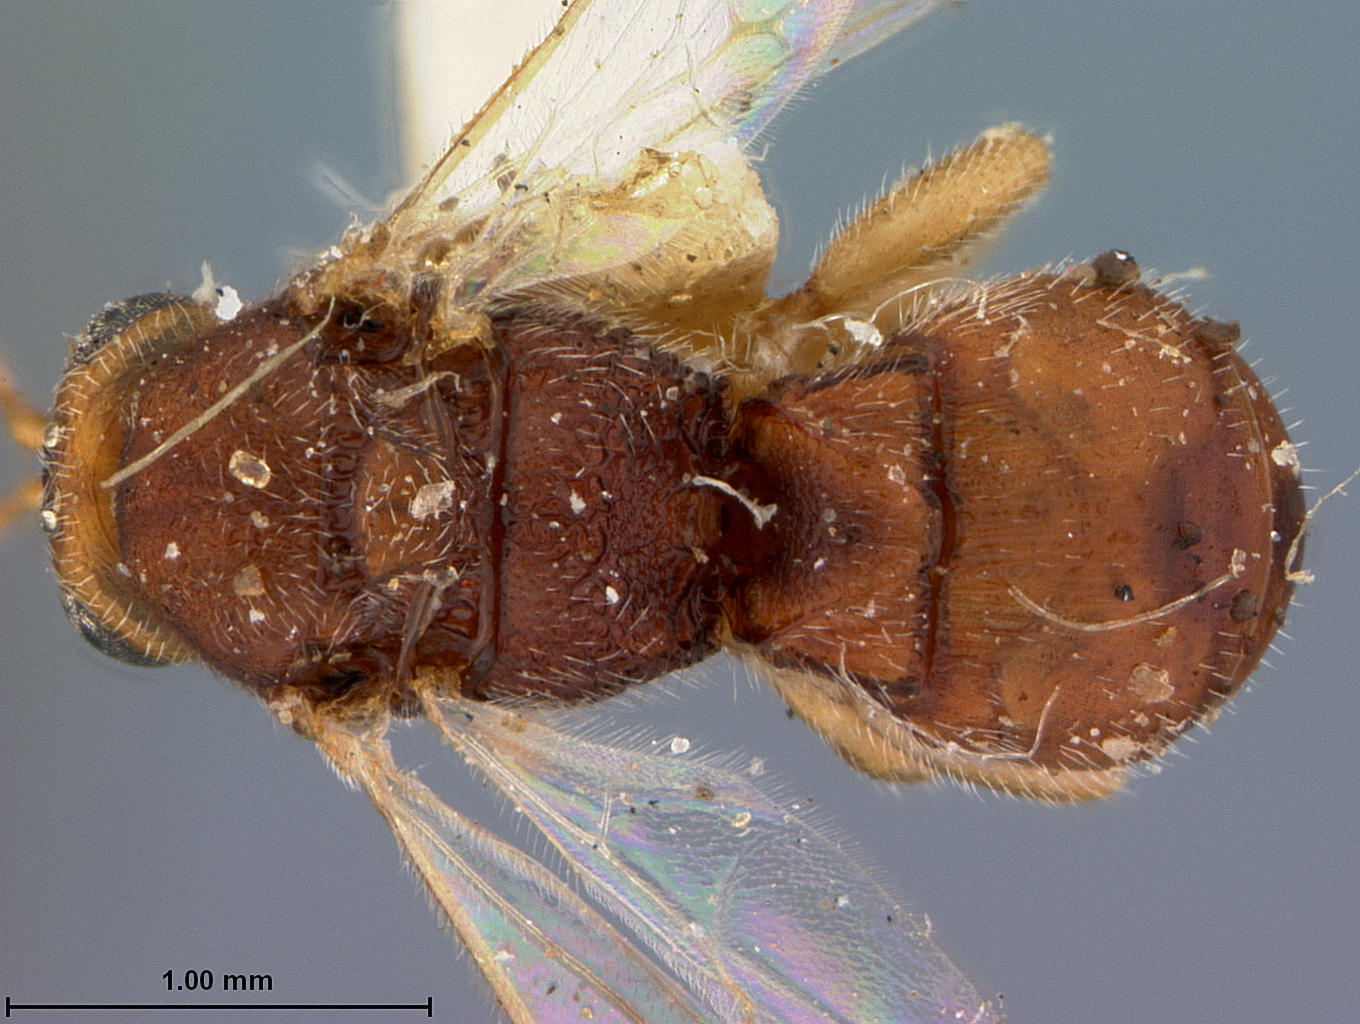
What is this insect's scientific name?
Glyptocolastas bruchivorus
